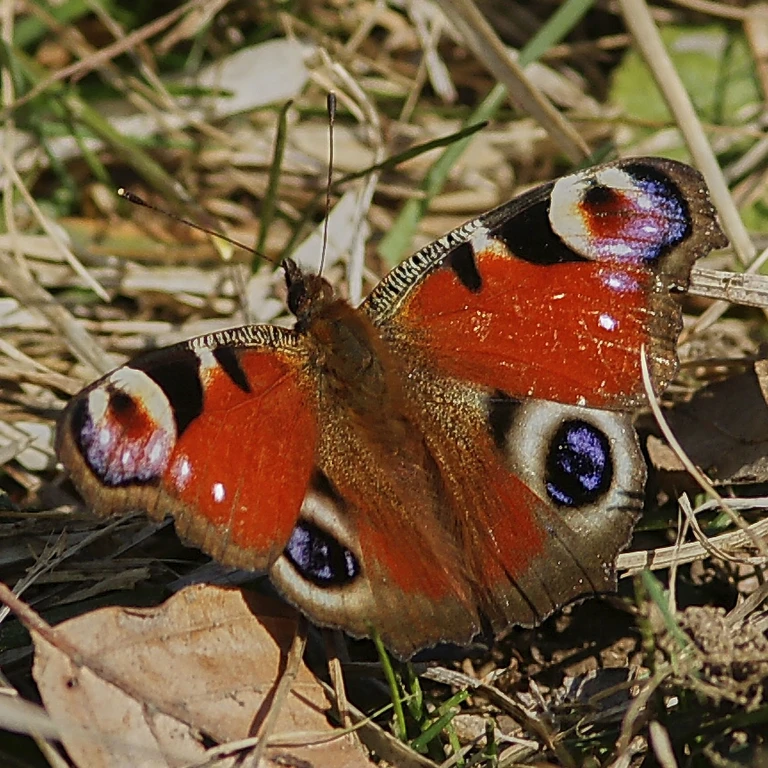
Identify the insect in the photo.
Aglais io
